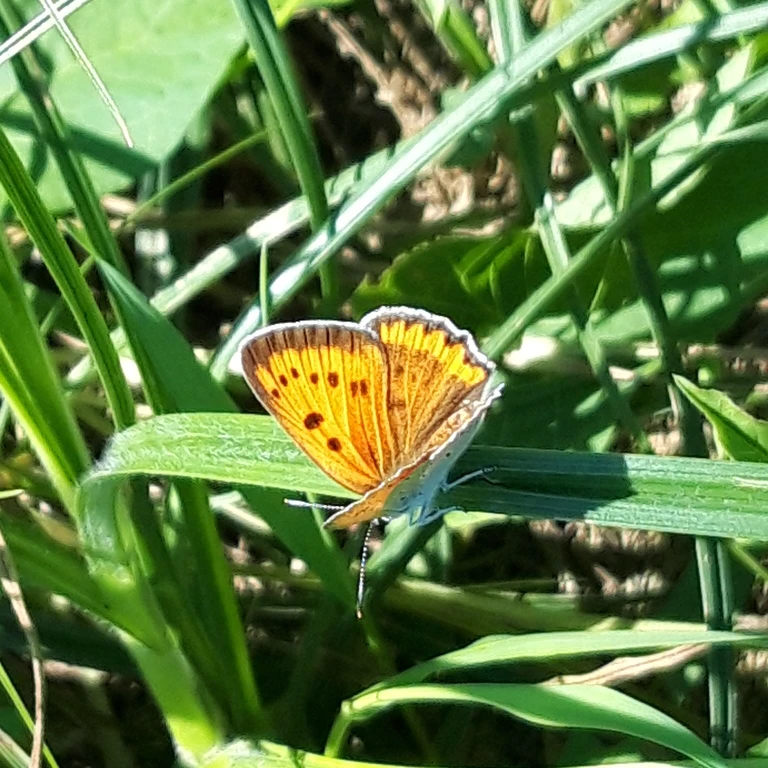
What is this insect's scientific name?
Lycaena dispar
